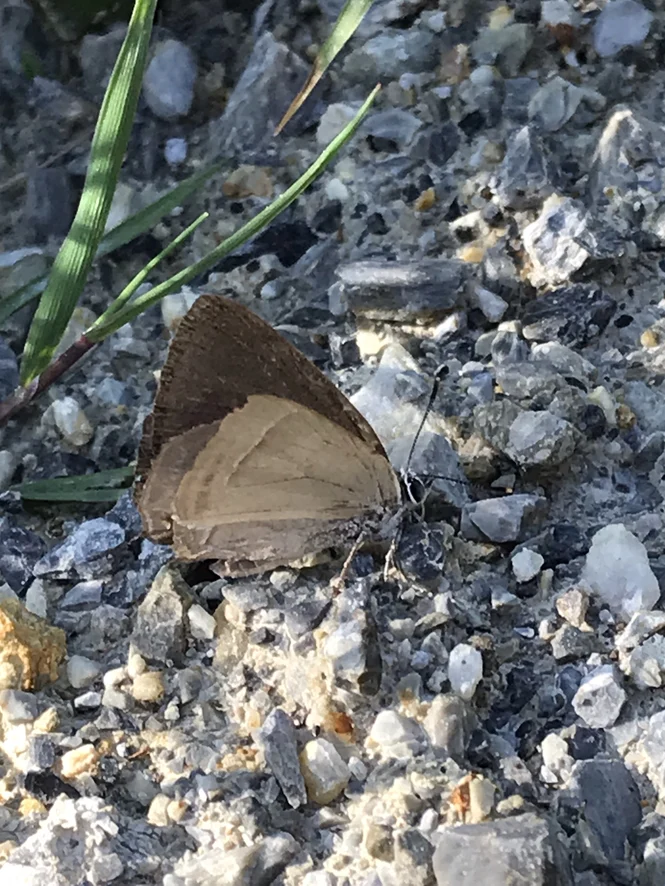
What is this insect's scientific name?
Favonius quercus (also Quercusia quercus)
